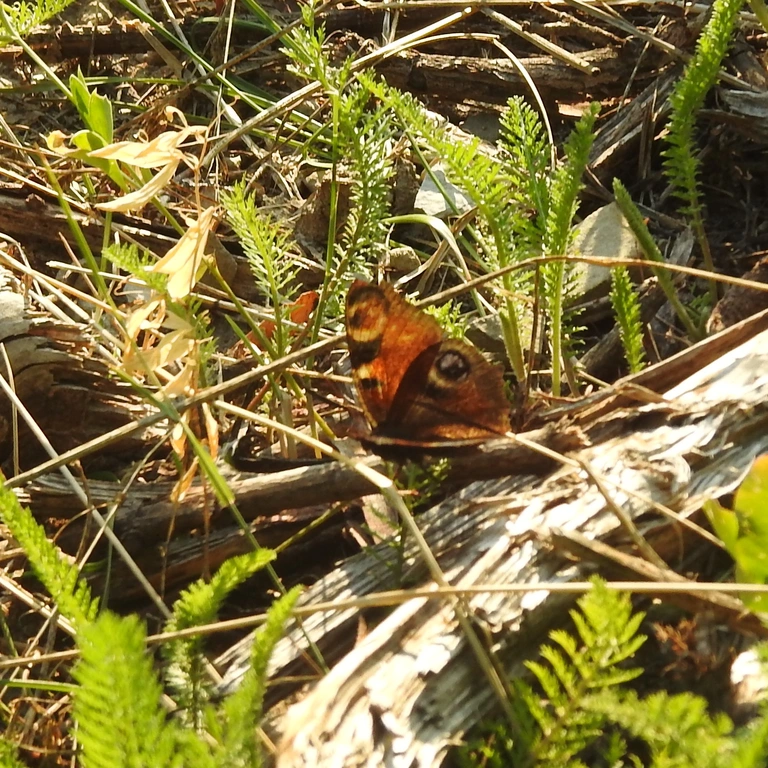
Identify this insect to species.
Aglais io
